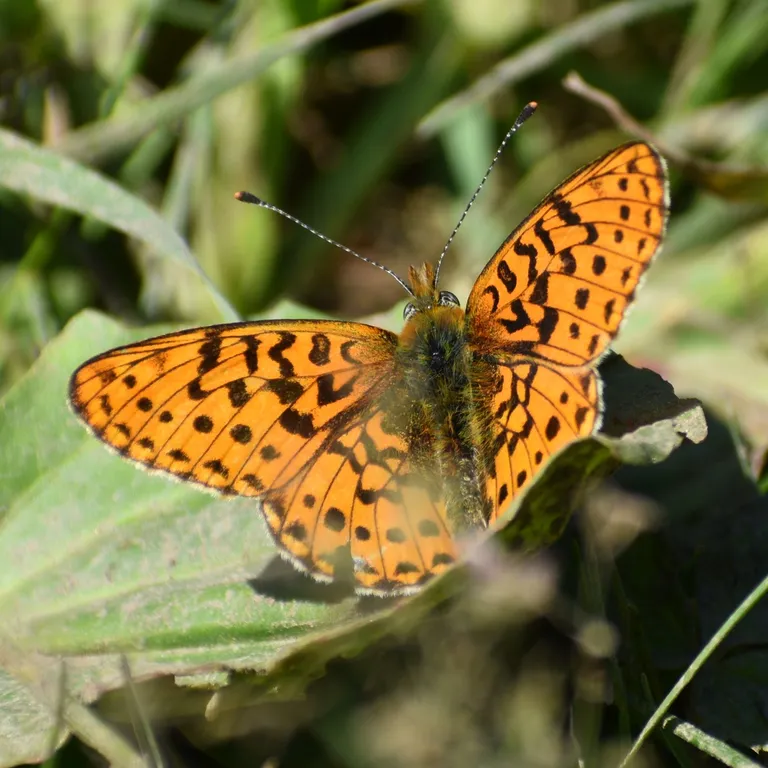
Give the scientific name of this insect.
Boloria euphrosyne (also Clossiana euphrosyne)
